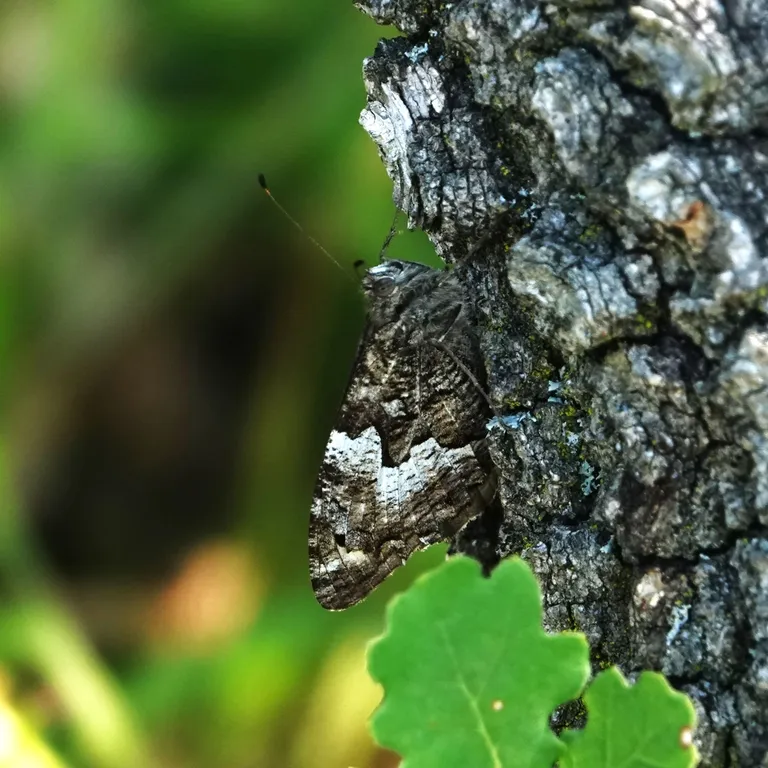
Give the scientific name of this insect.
Hipparchia semele
